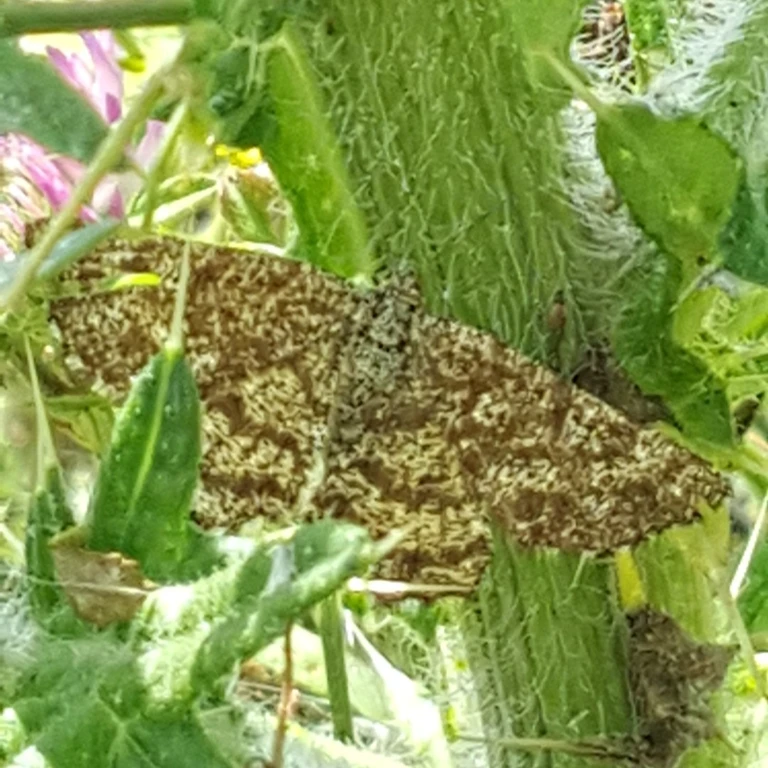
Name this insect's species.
Ematurga atomaria
